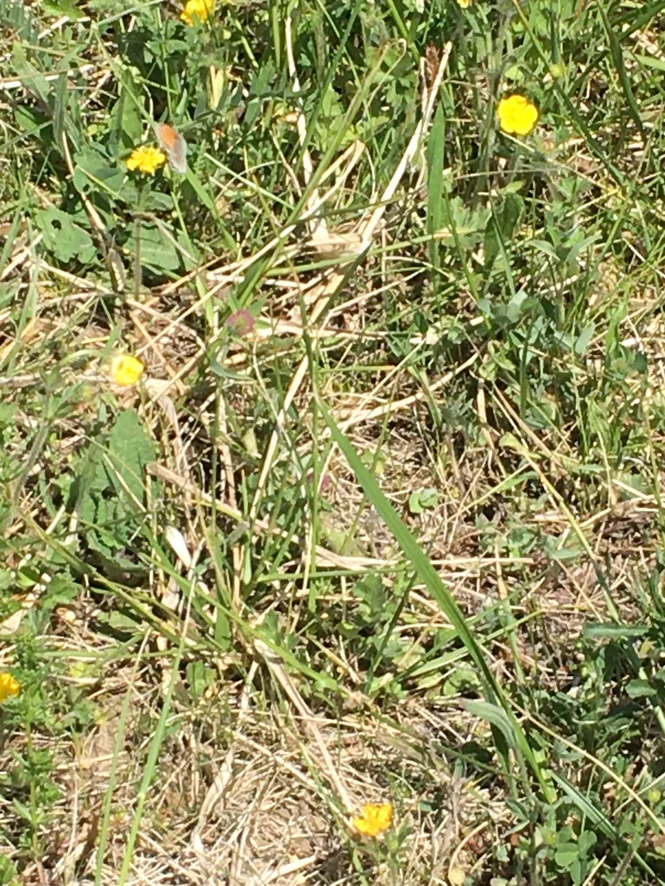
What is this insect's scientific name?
Coenonympha pamphilus
